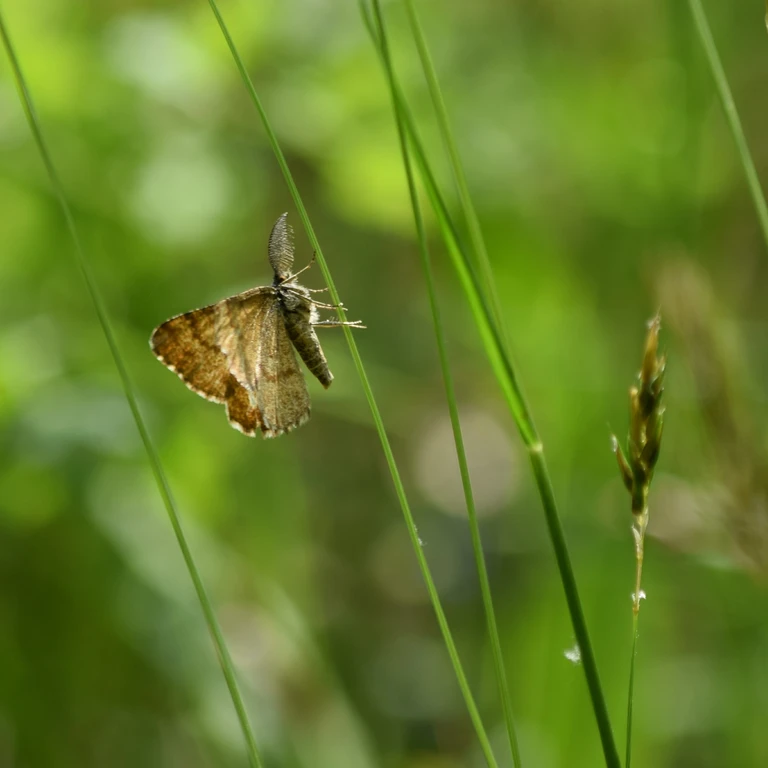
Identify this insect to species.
Ematurga atomaria
